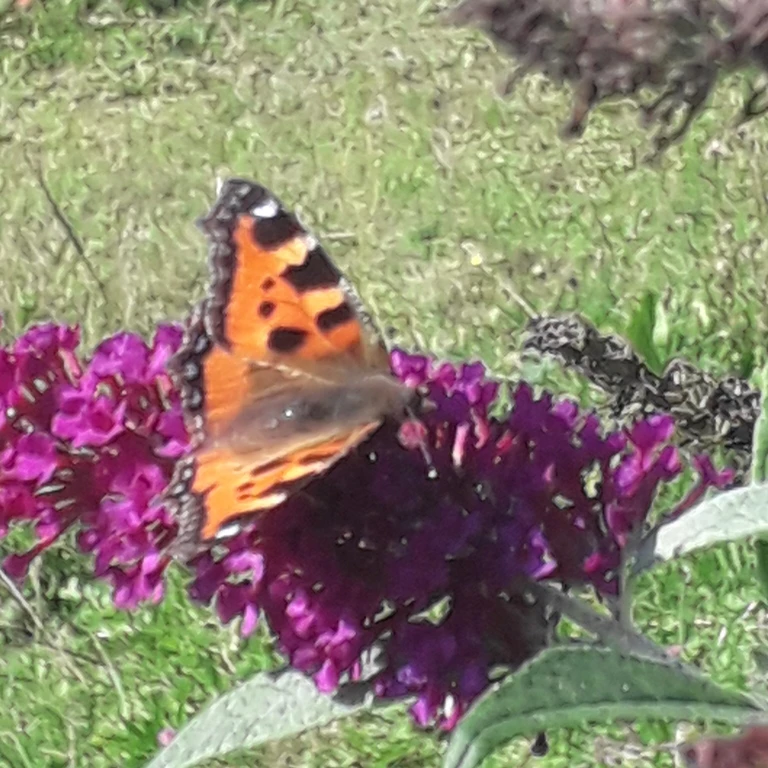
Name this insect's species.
Aglais urticae
